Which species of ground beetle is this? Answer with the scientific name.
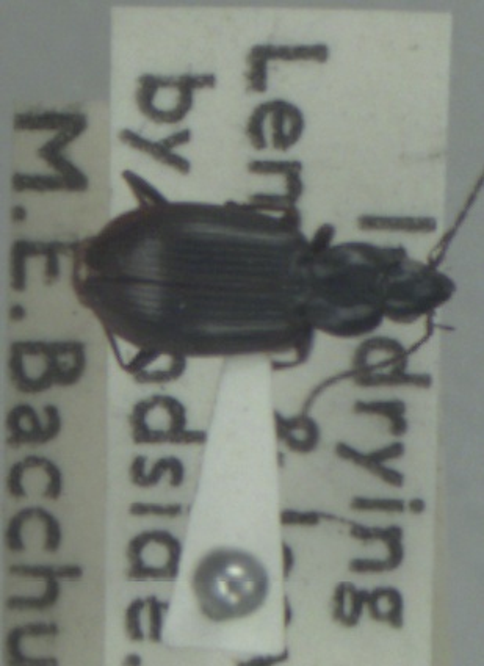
Agonum fuliginosum
